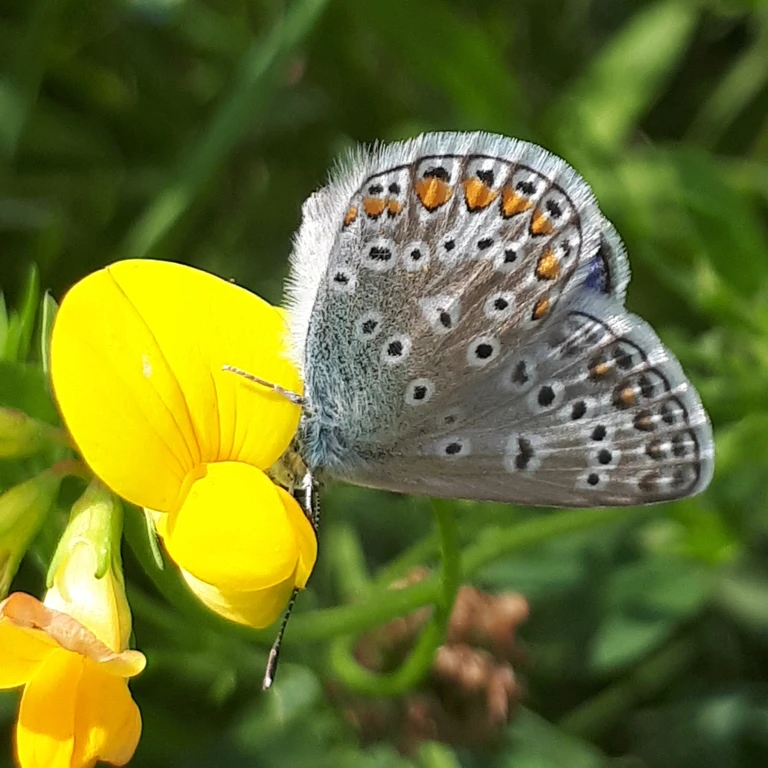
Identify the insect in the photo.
Polyommatus icarus
